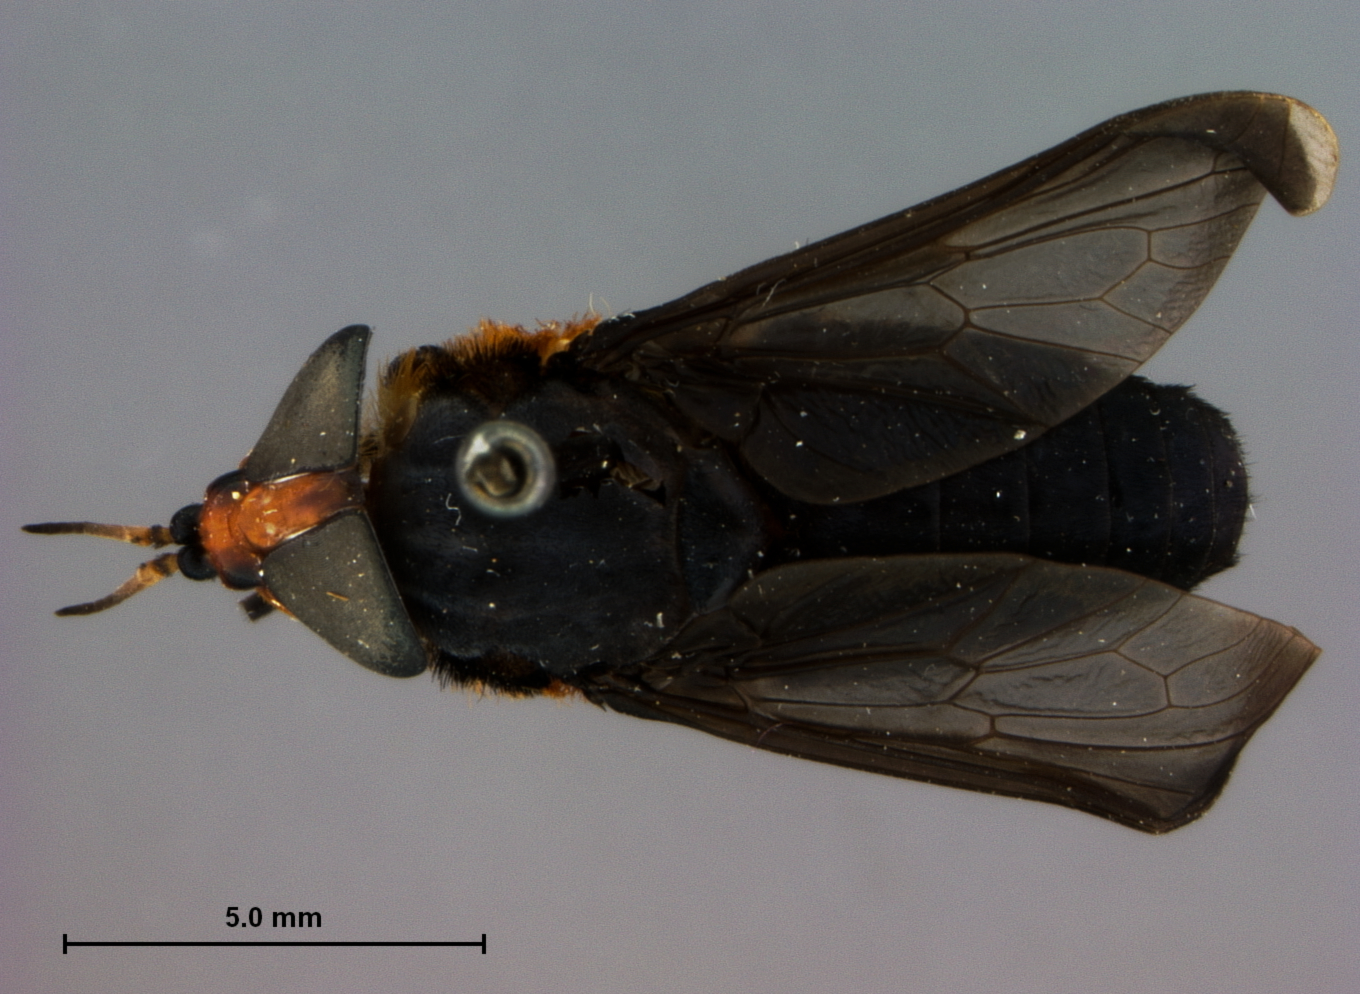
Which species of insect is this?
Bolbodimyia philipi
